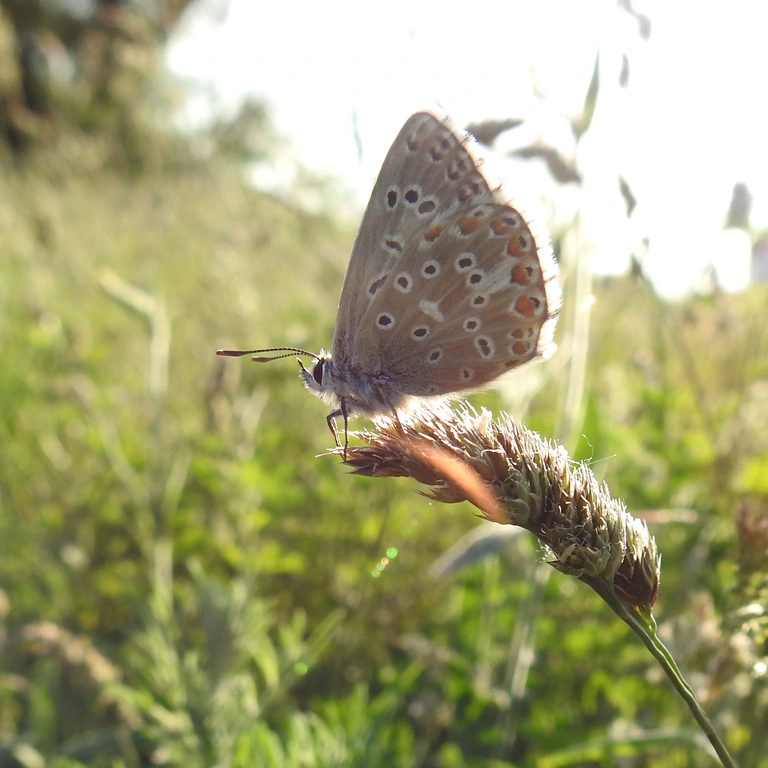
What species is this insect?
Lysandra bellargus
